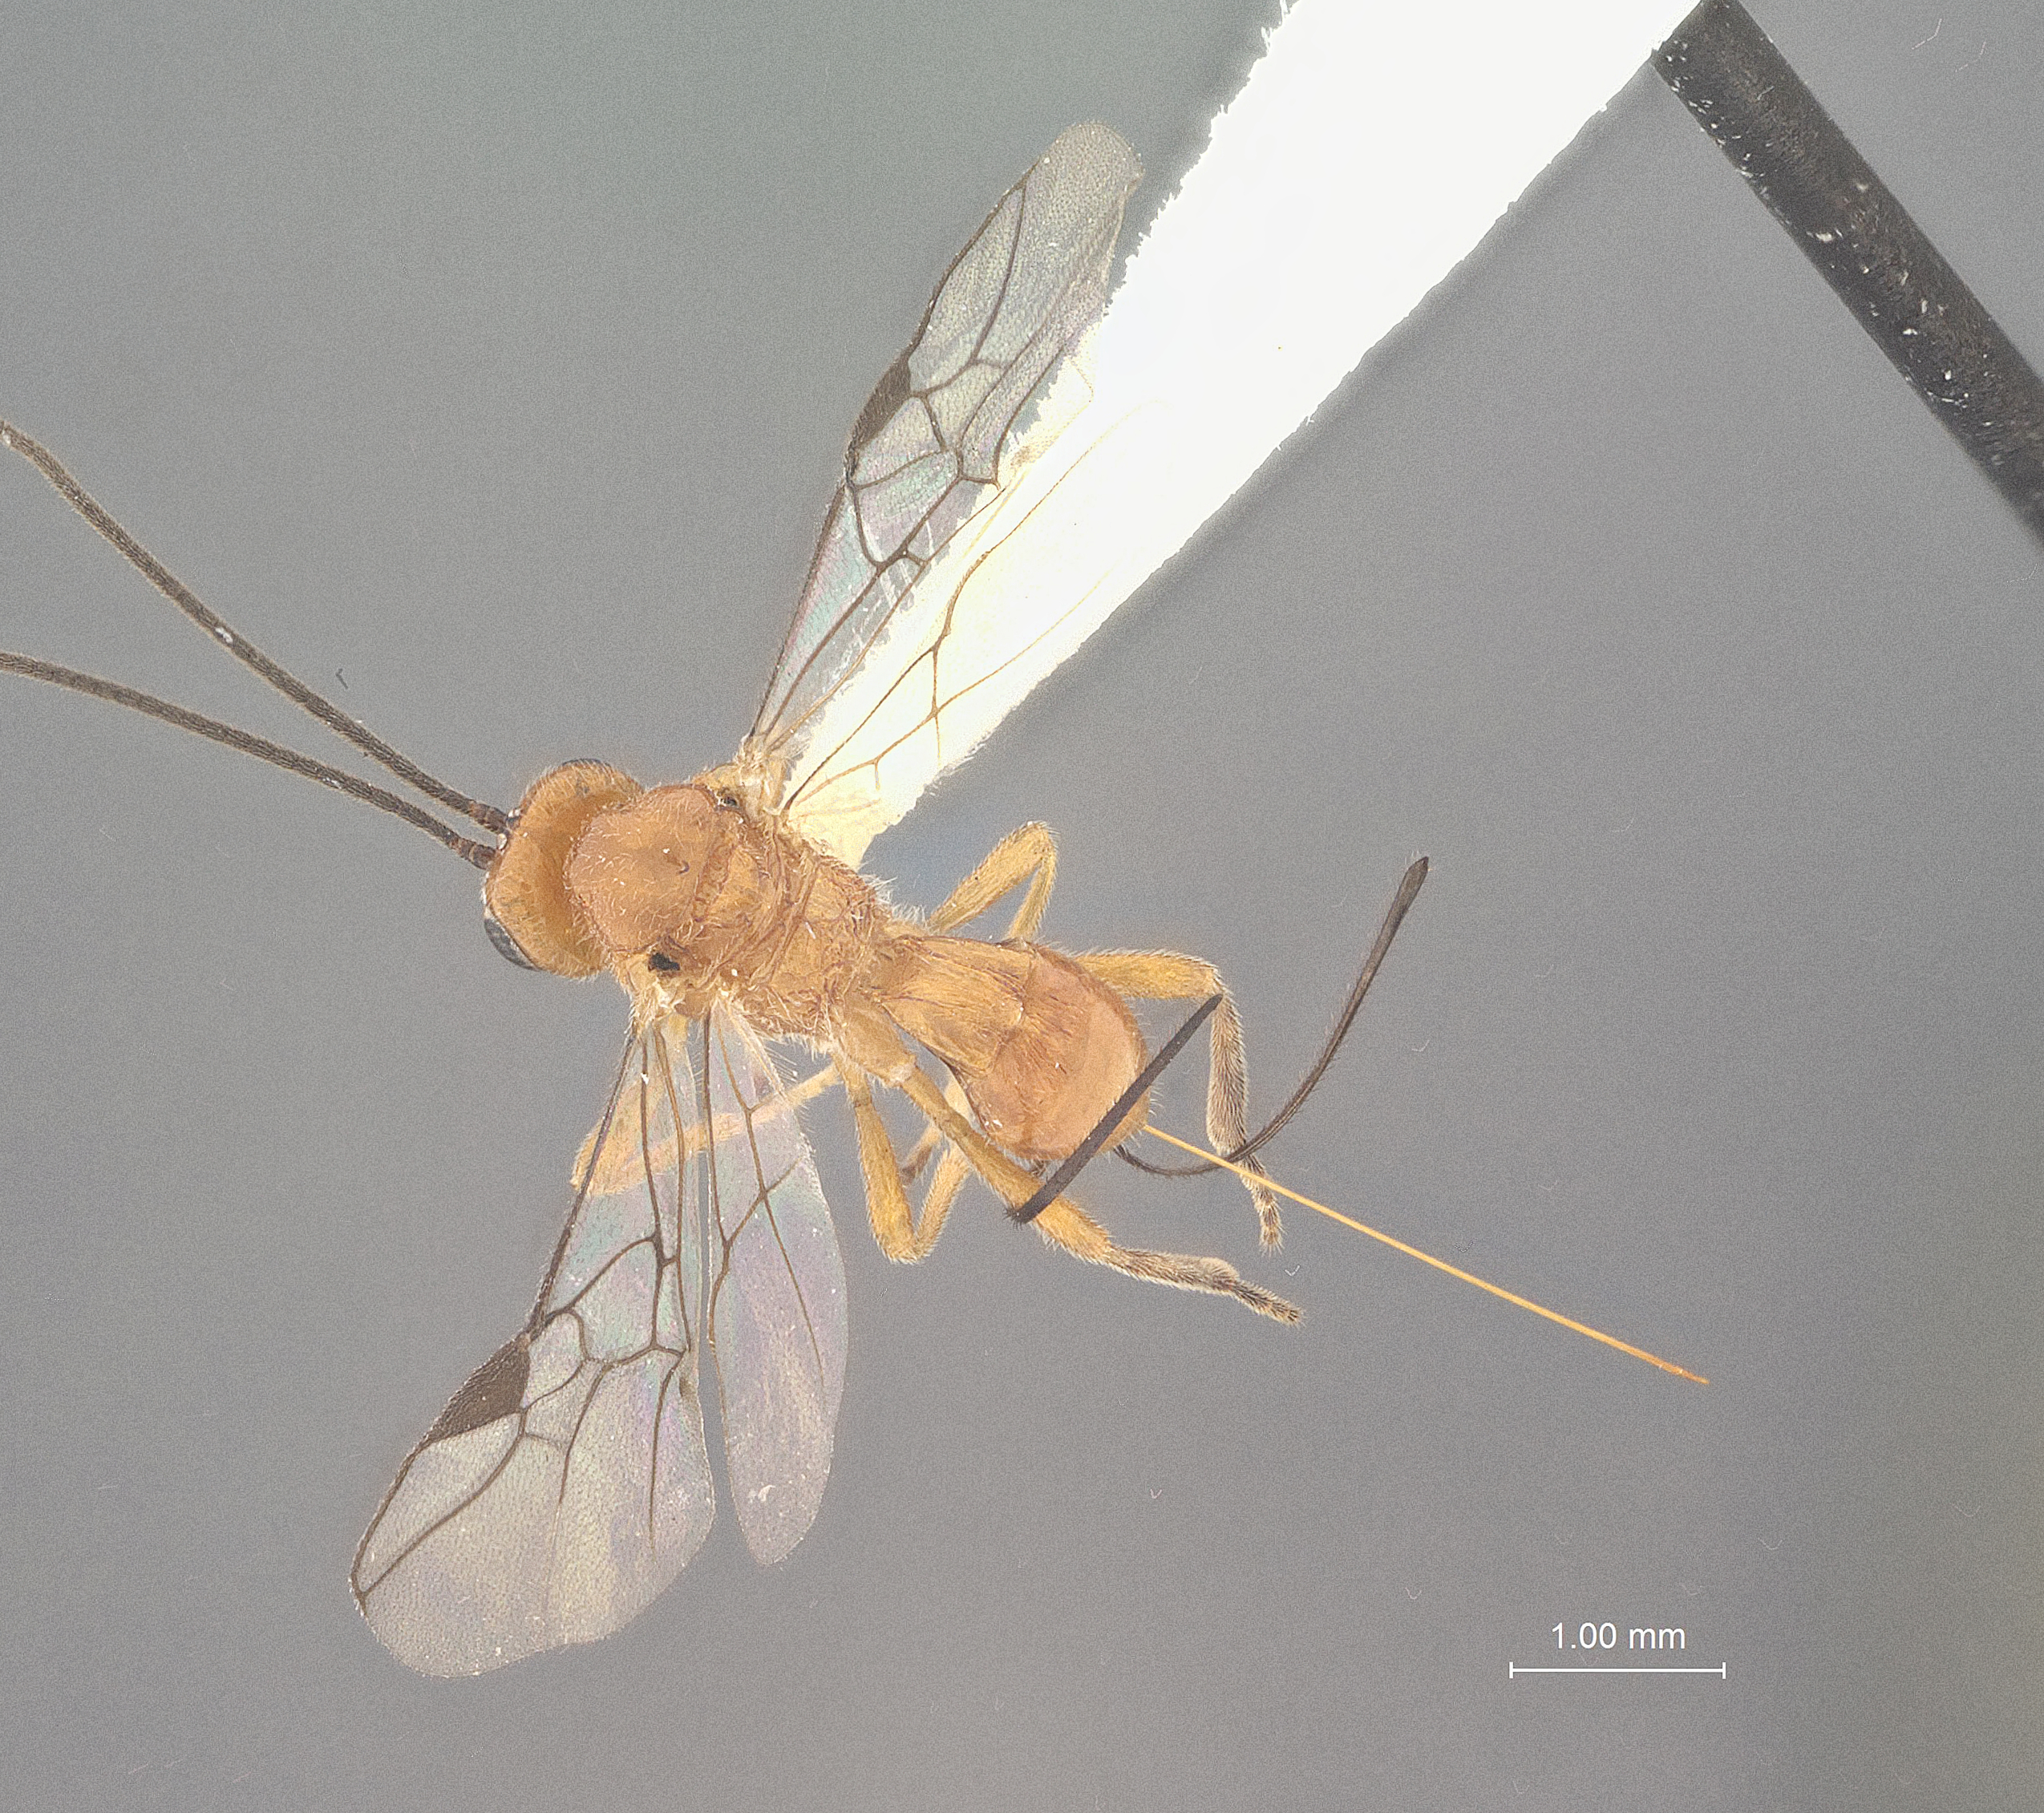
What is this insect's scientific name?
Biosteres sublaevis
